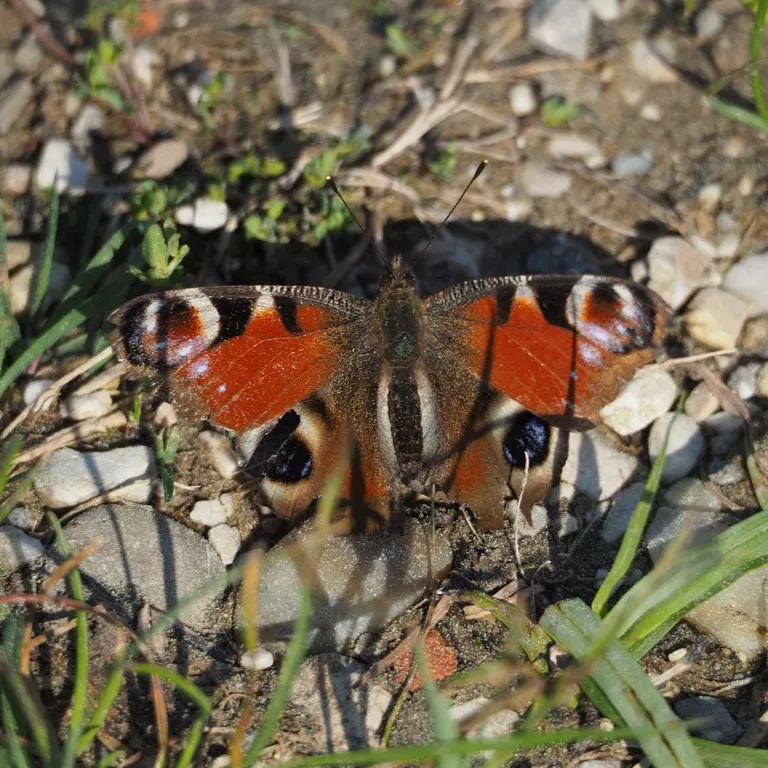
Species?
Aglais io
